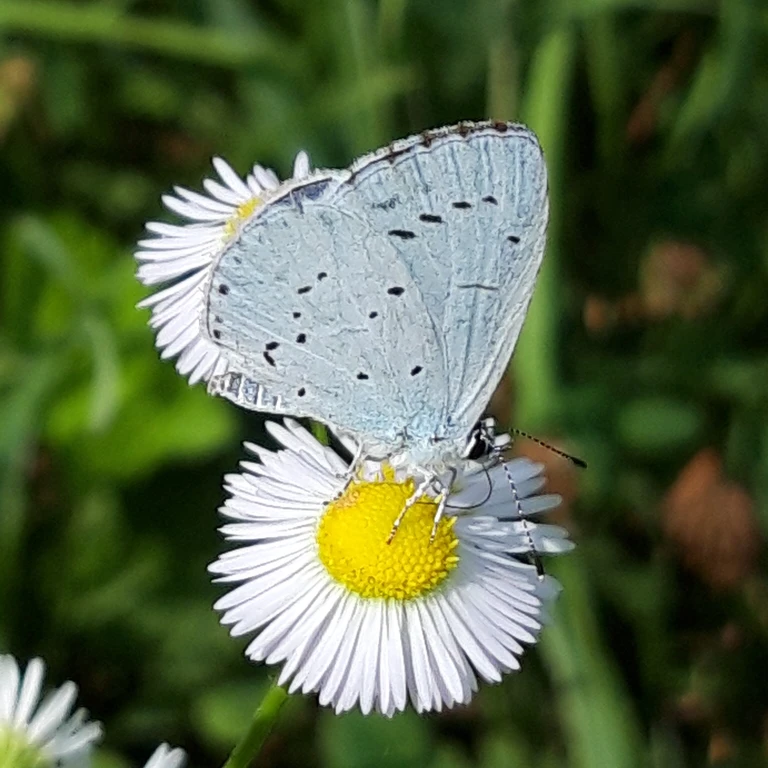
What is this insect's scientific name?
Celastrina argiolus
